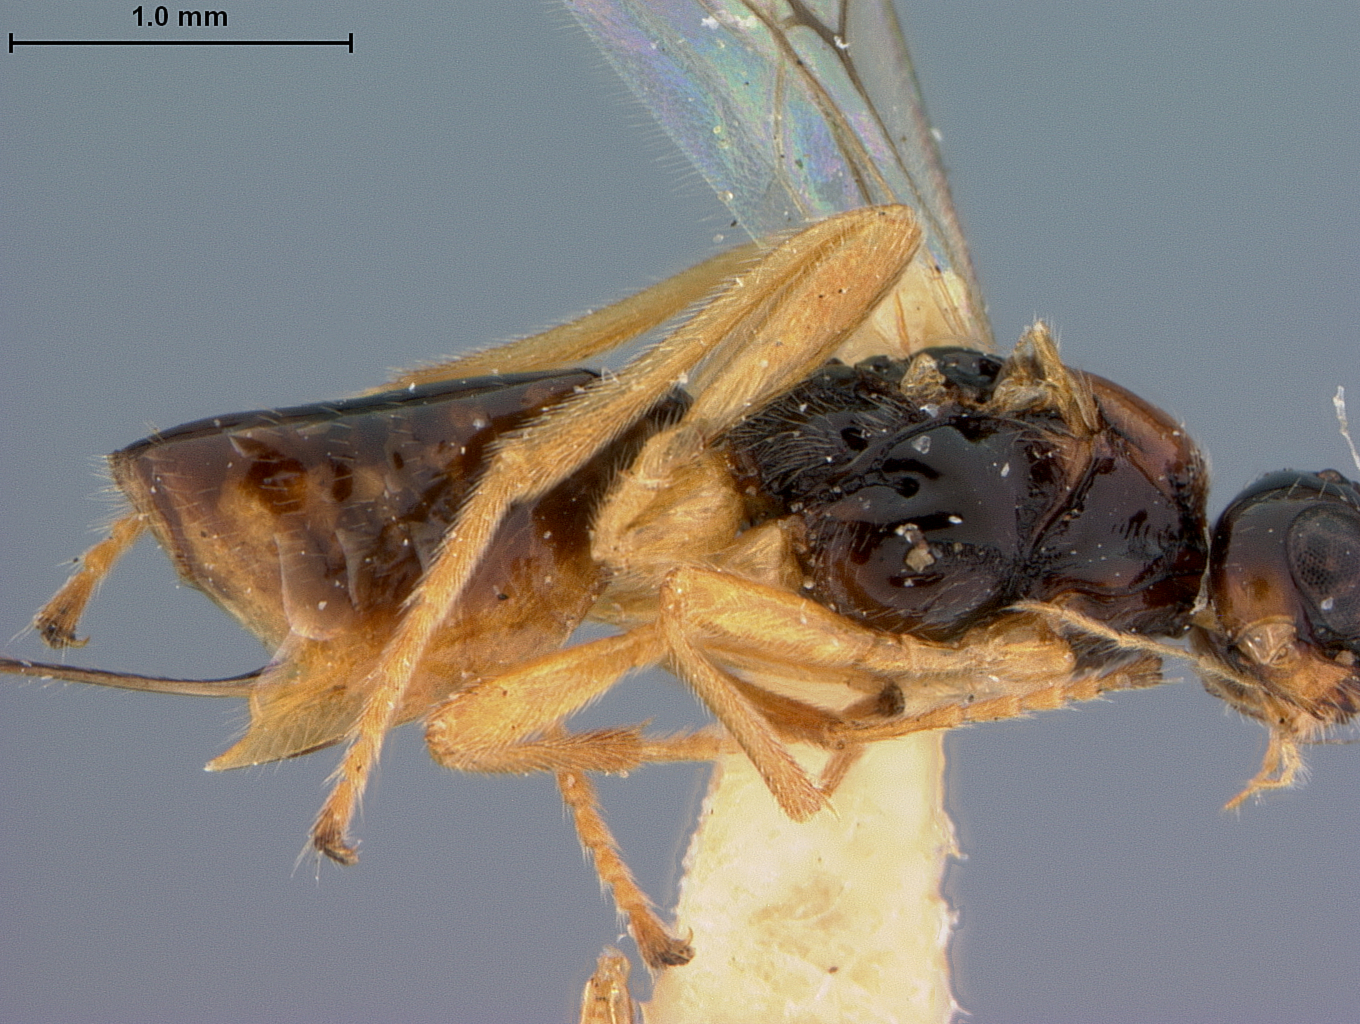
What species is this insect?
Phaenocarpa californica
